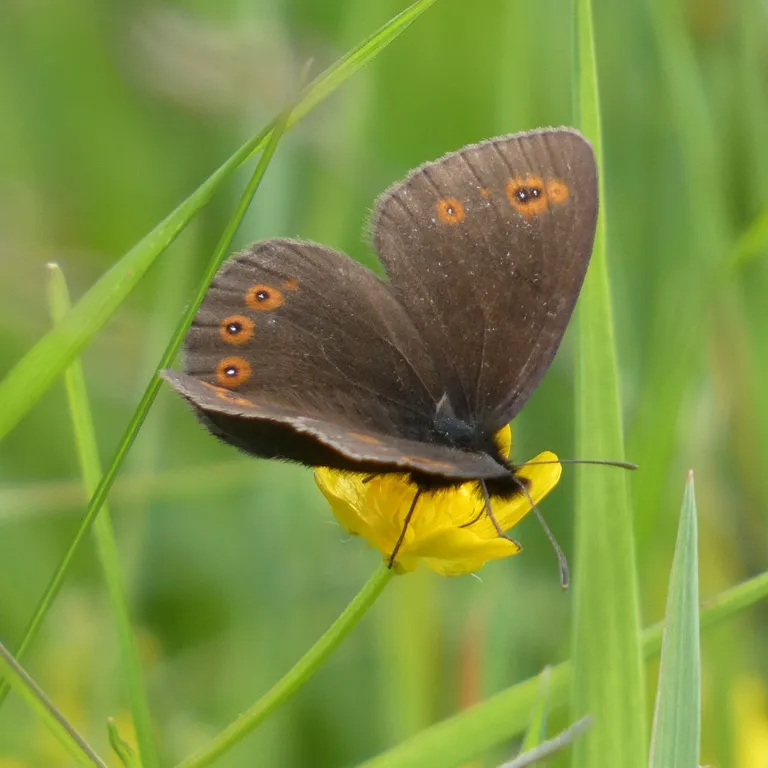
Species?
Erebia medusa
